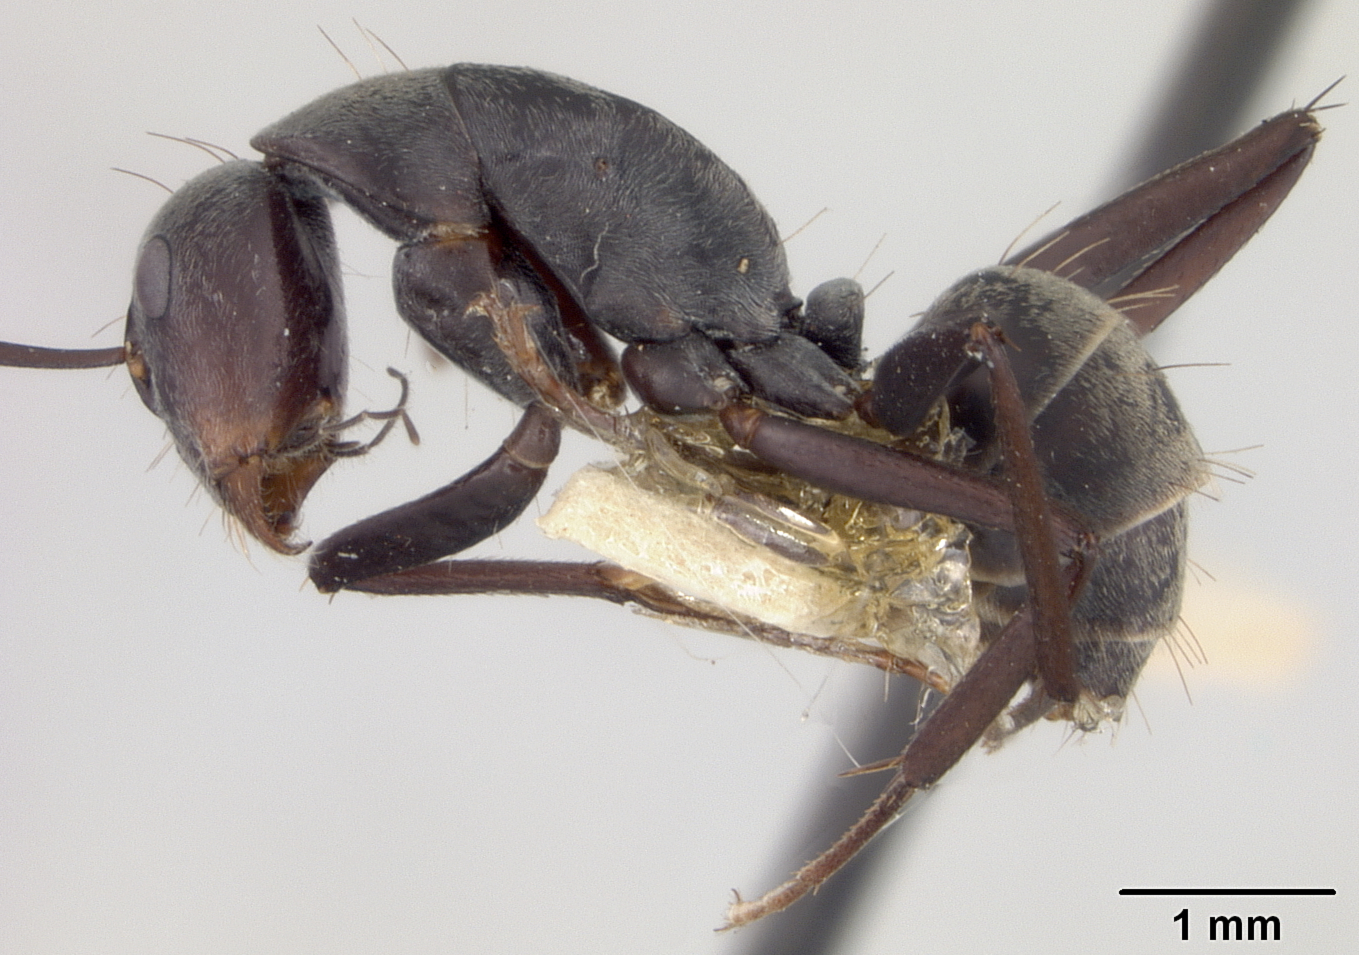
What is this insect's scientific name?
Camponotus rufoglaucus
